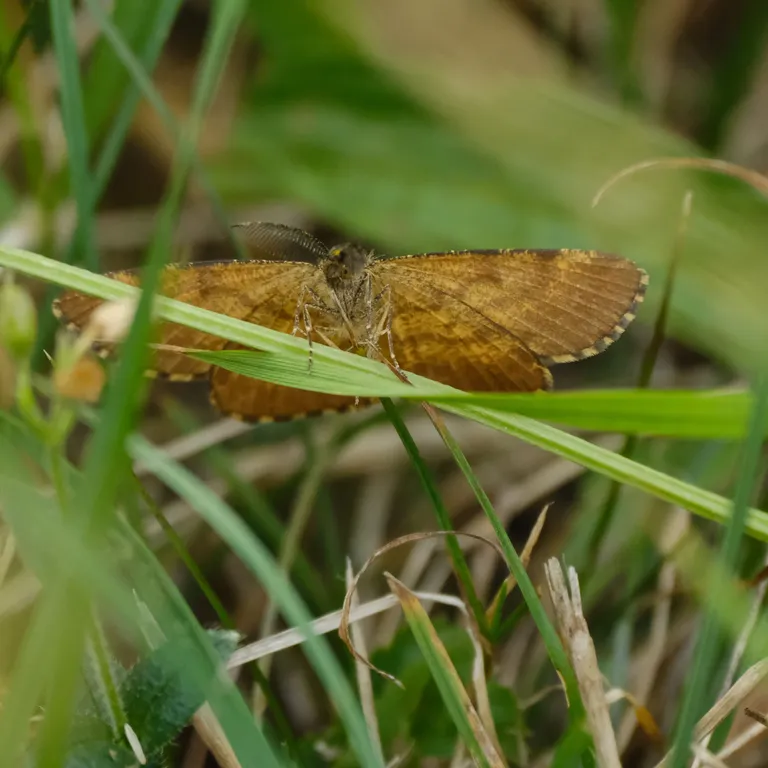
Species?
Ematurga atomaria
